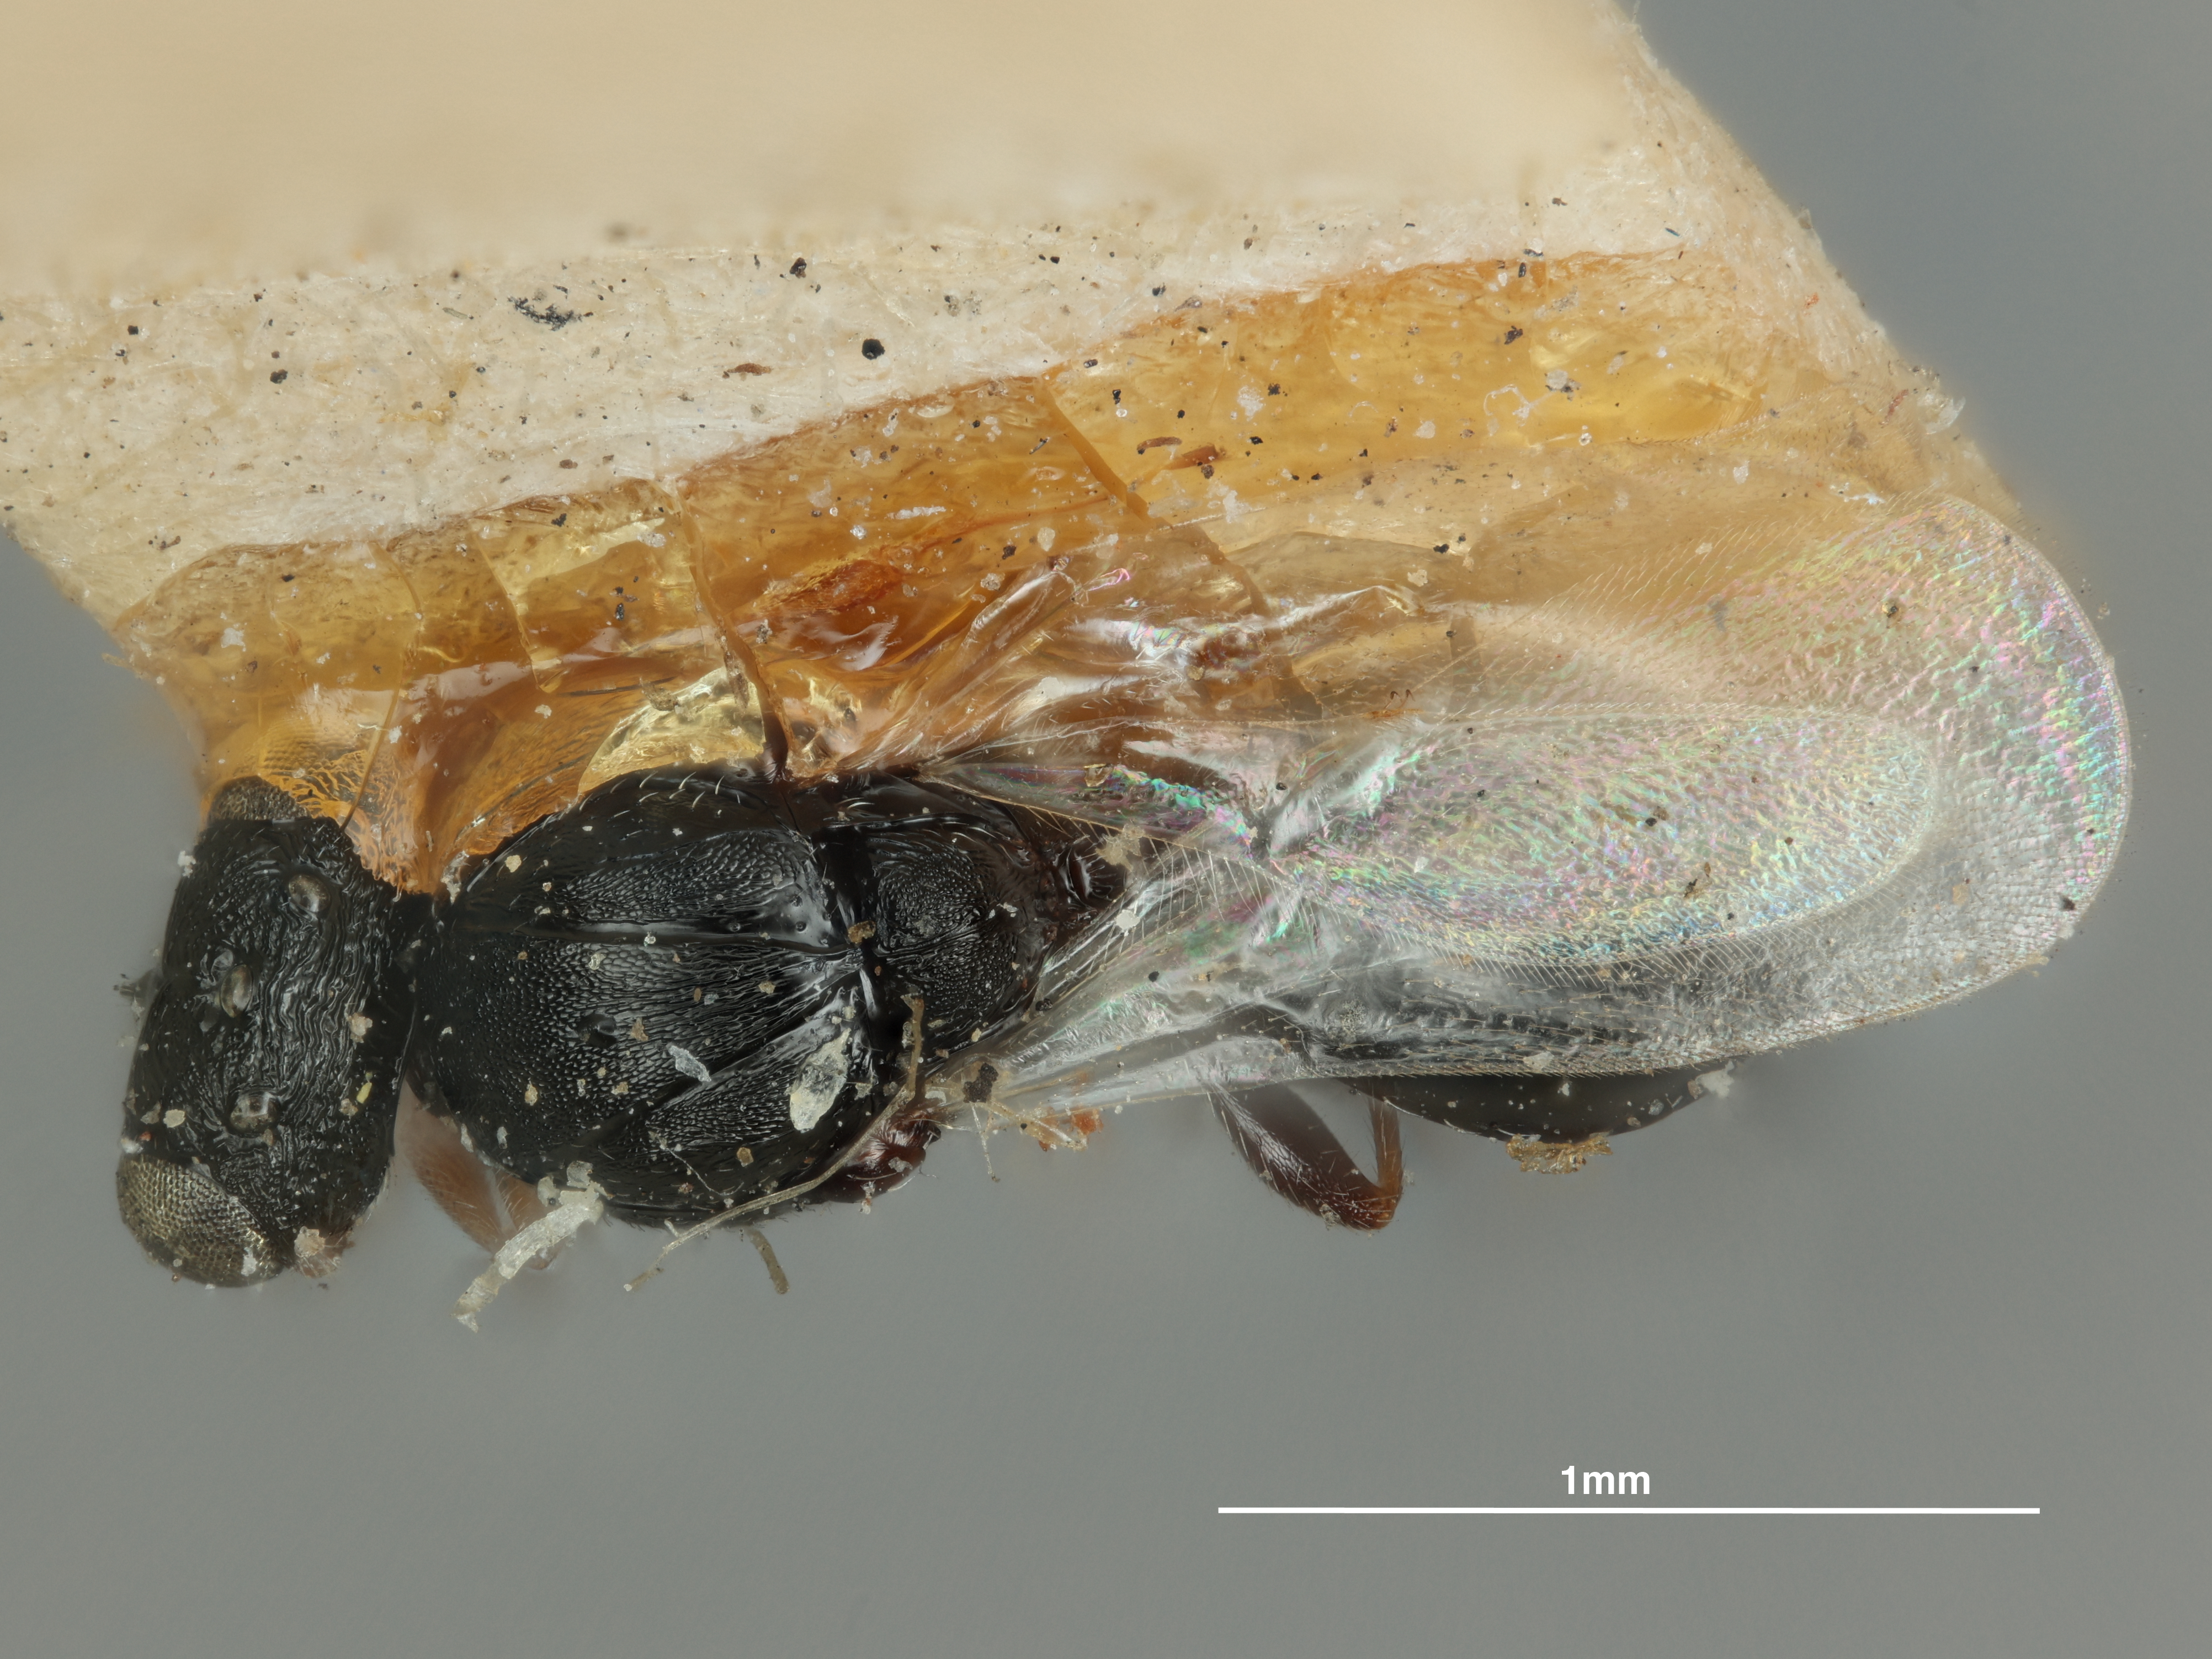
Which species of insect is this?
Eritrissomerus cecidomyiae
